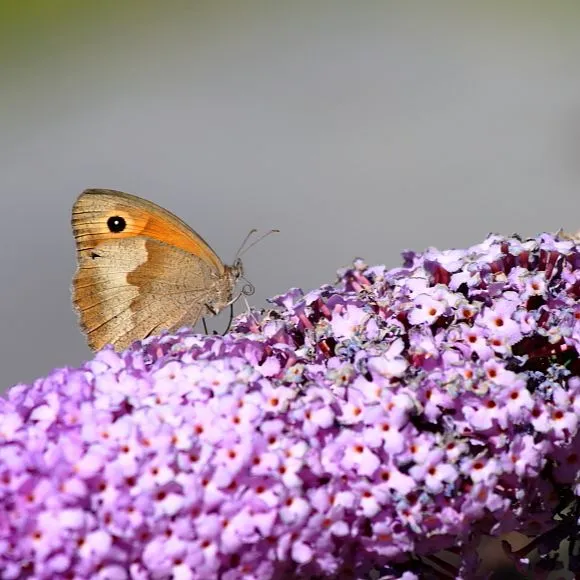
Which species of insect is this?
Maniola jurtina
